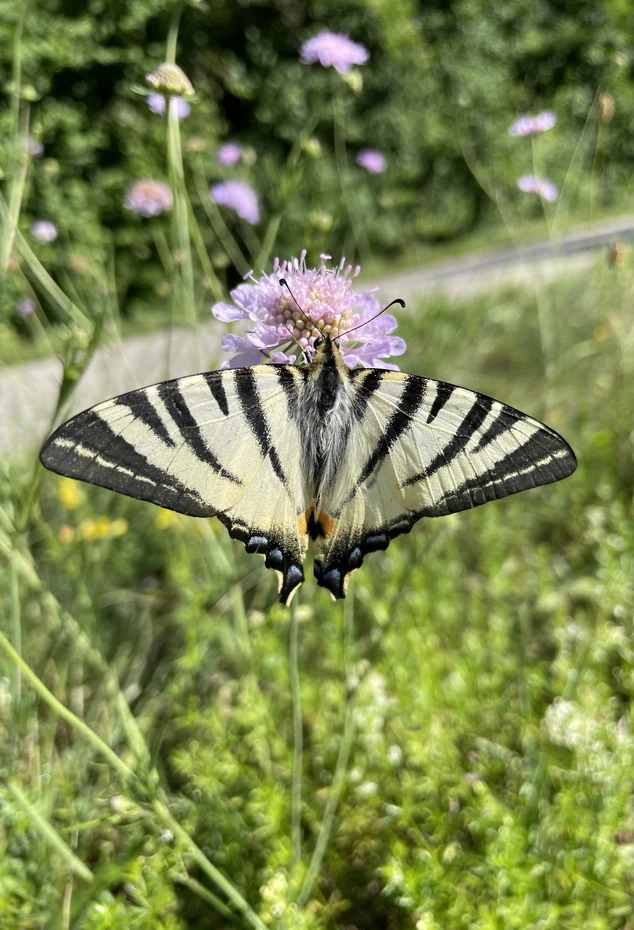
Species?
Iphiclides podalirius
